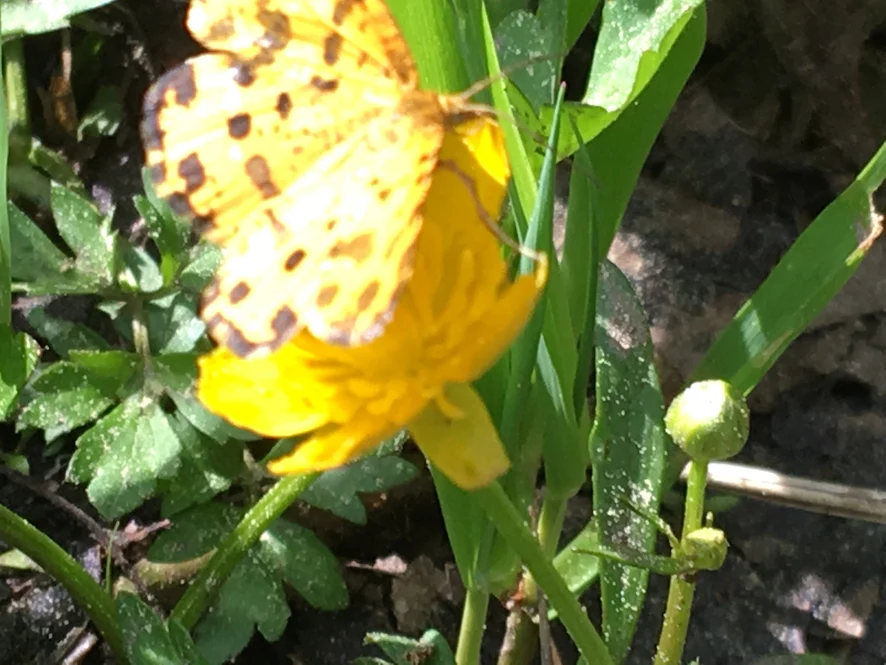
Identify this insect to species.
Pseudopanthera macularia
